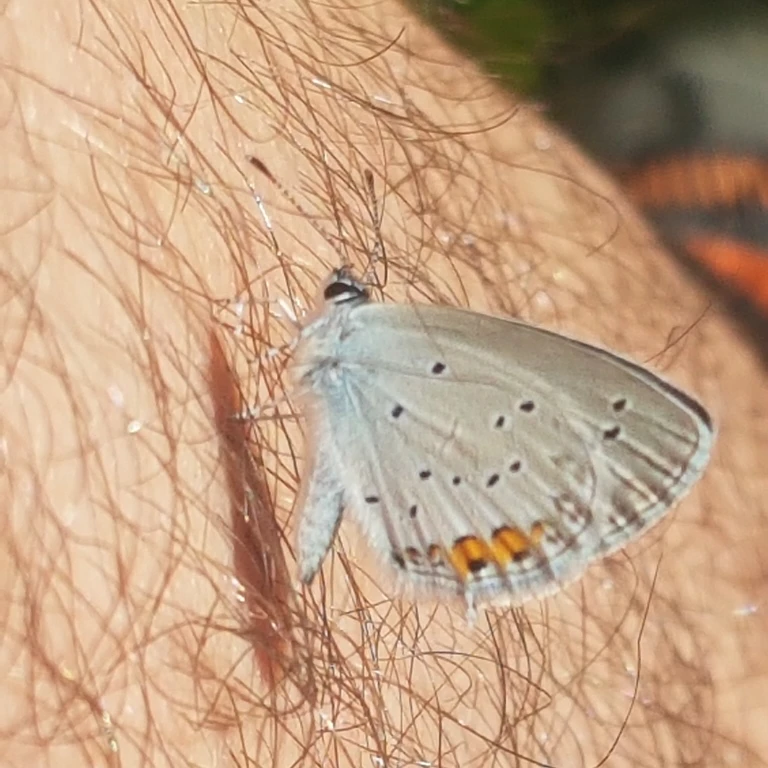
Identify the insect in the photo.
Cupido argiades (also Elkalyce argiades)
